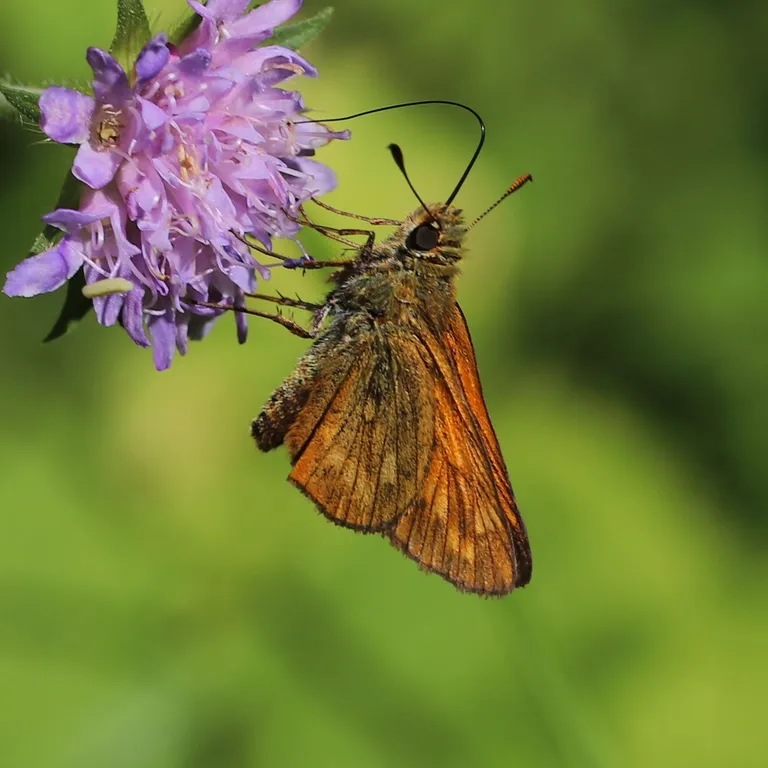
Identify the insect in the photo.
Ochlodes sylvanus (also Ochlodes venata)
